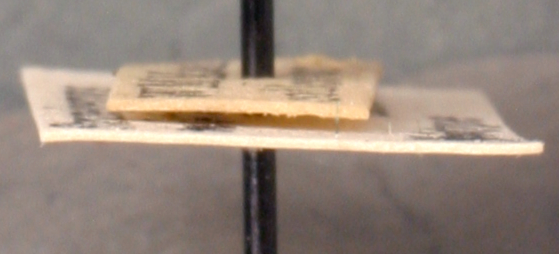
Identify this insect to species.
Strumigenys mixta
